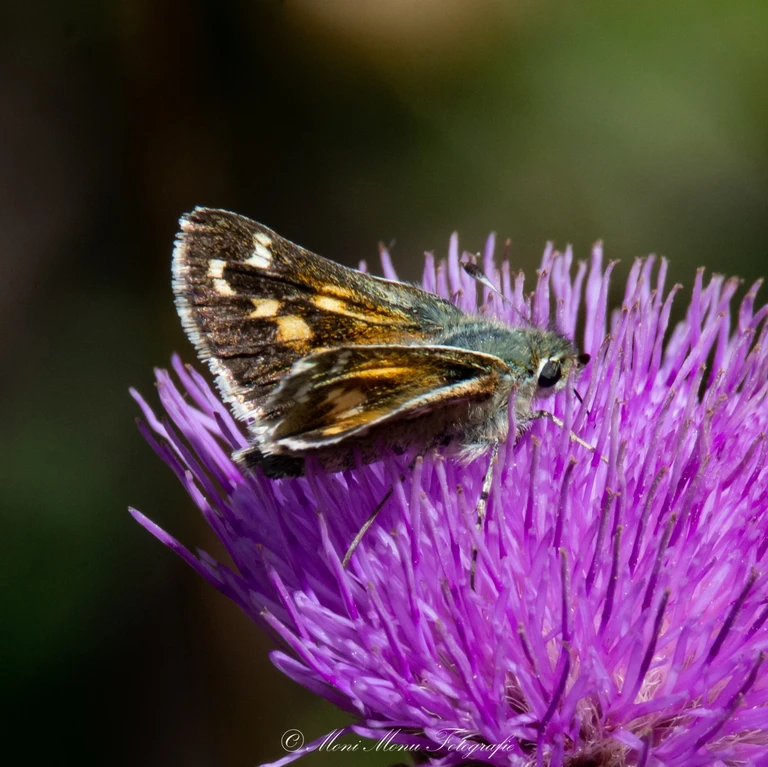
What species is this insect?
Hesperia comma
